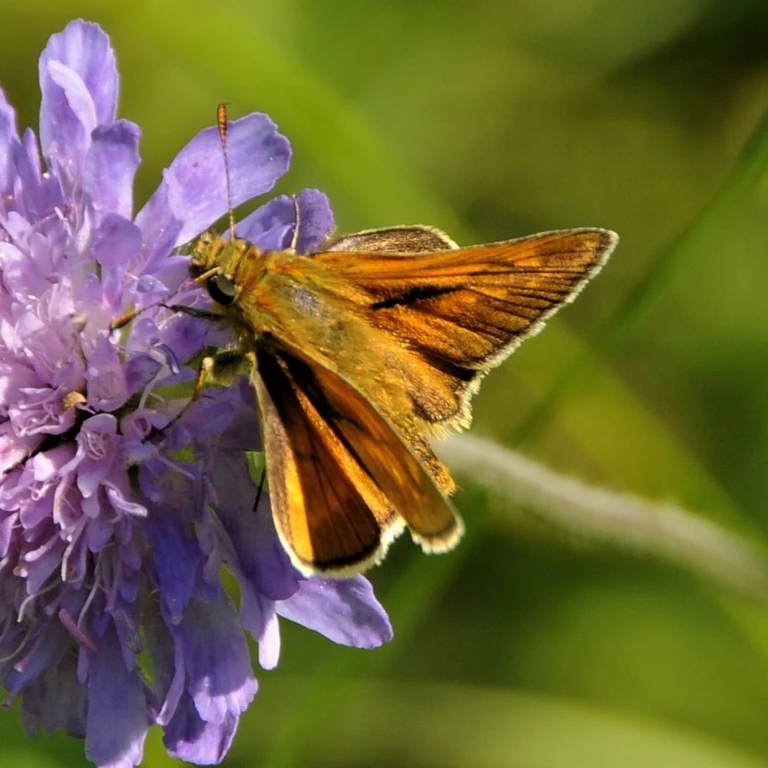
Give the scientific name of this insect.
Ochlodes sylvanus (also Ochlodes venata)
